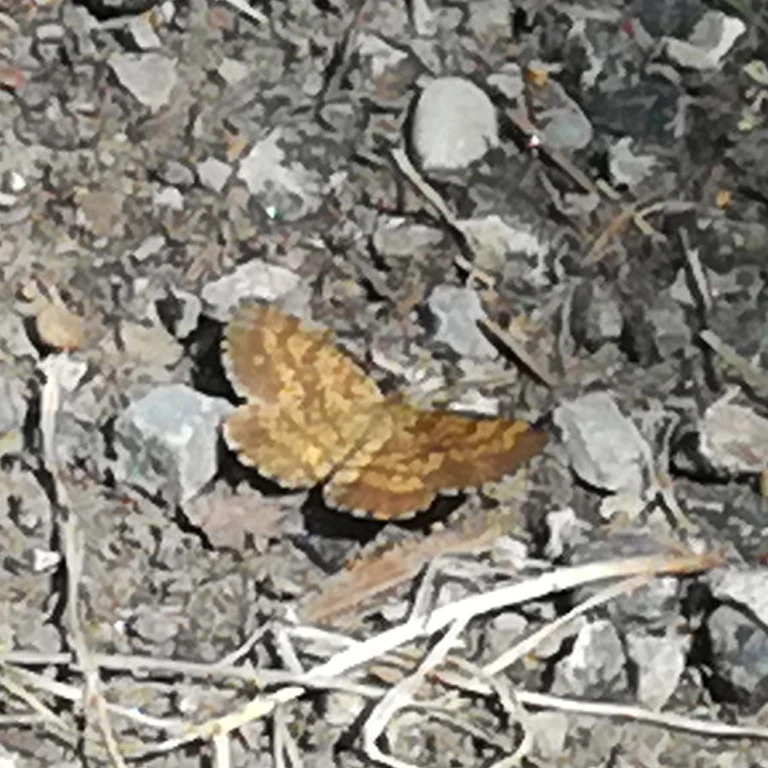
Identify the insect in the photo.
Ematurga atomaria
